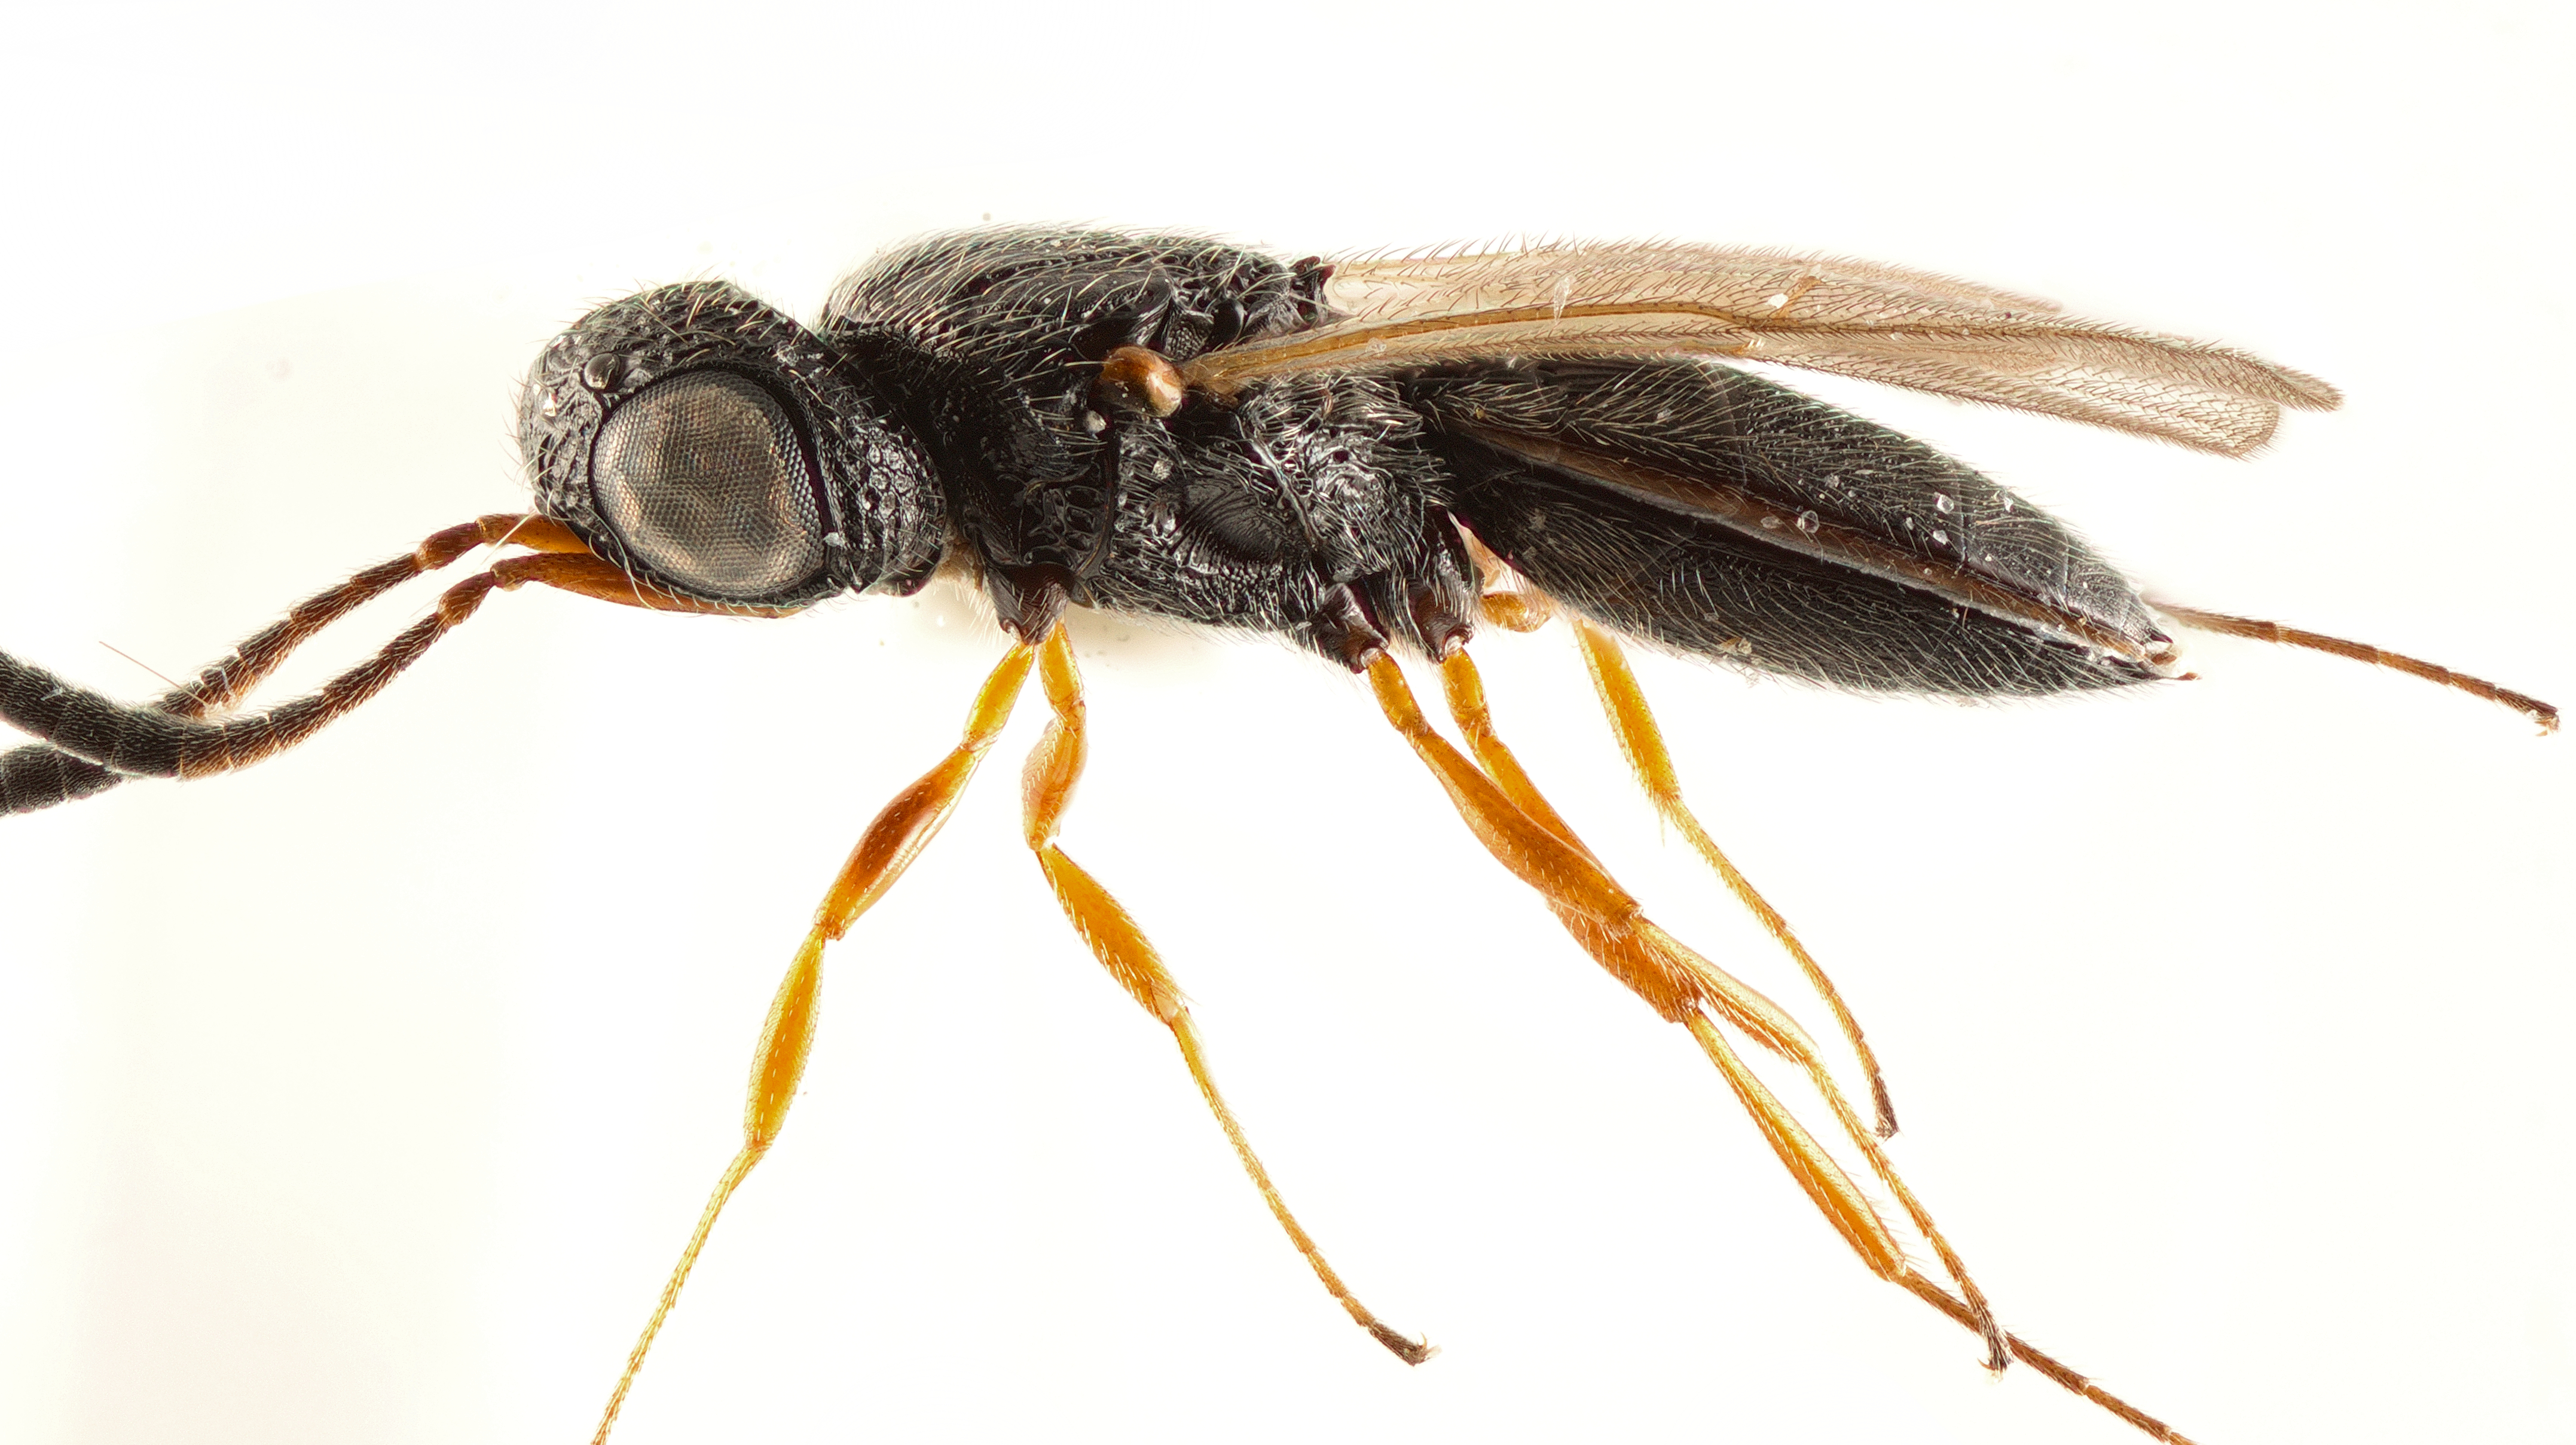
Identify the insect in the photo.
Baryconus americanus
